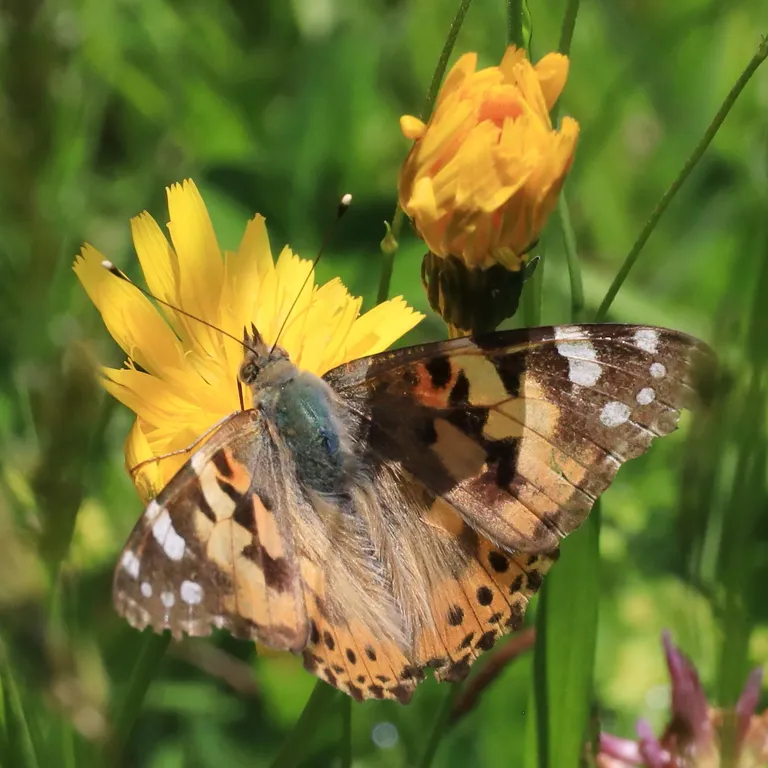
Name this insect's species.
Vanessa cardui
